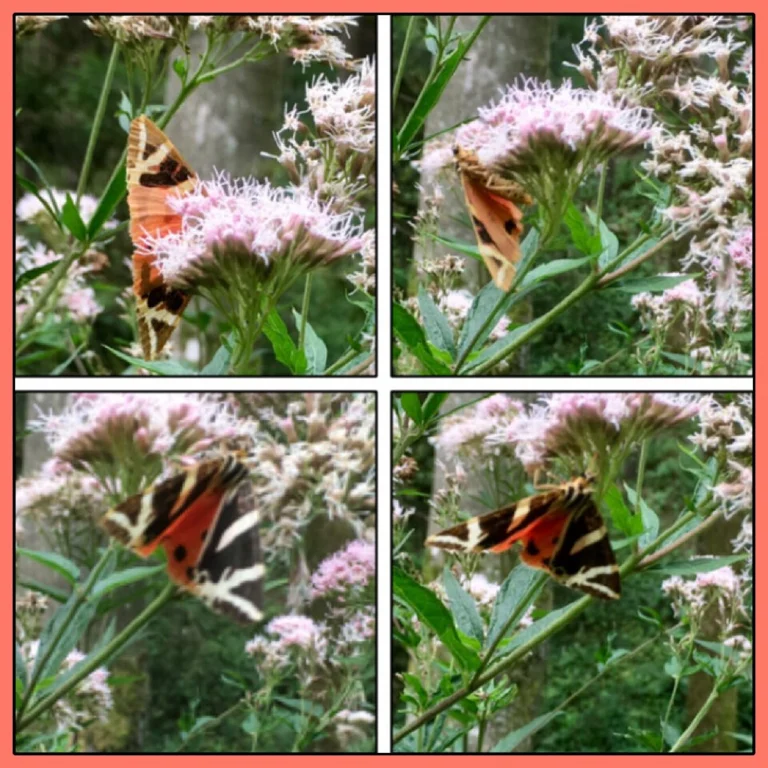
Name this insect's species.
Euplagia quadripunctaria
